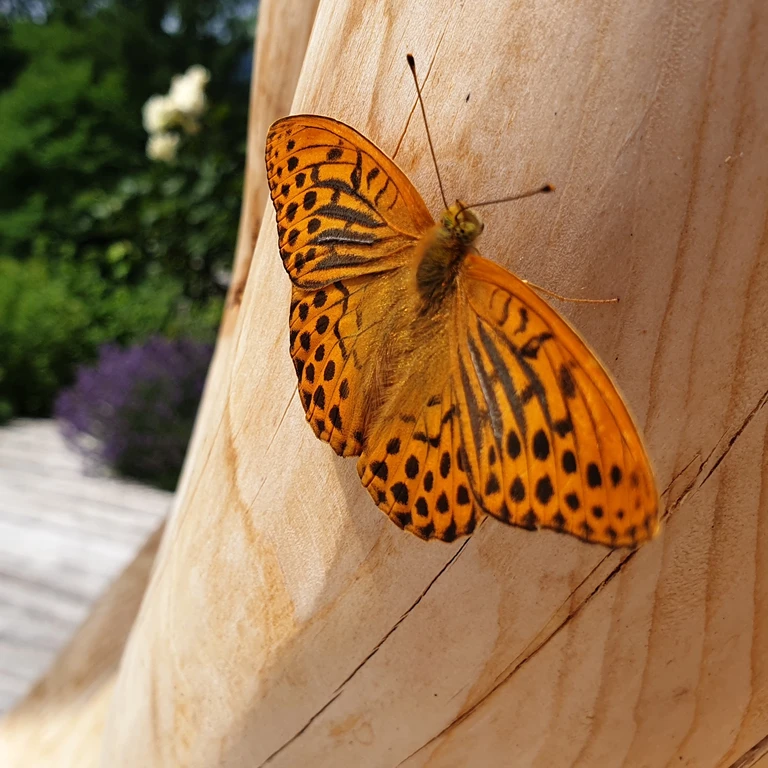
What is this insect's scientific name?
Argynnis paphia
